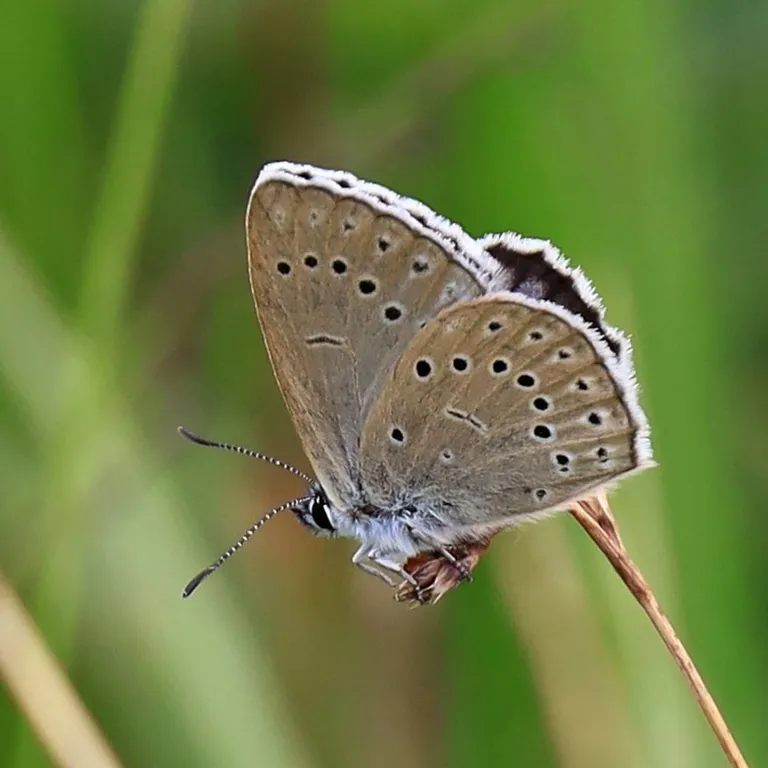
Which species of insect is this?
Phengaris teleius
